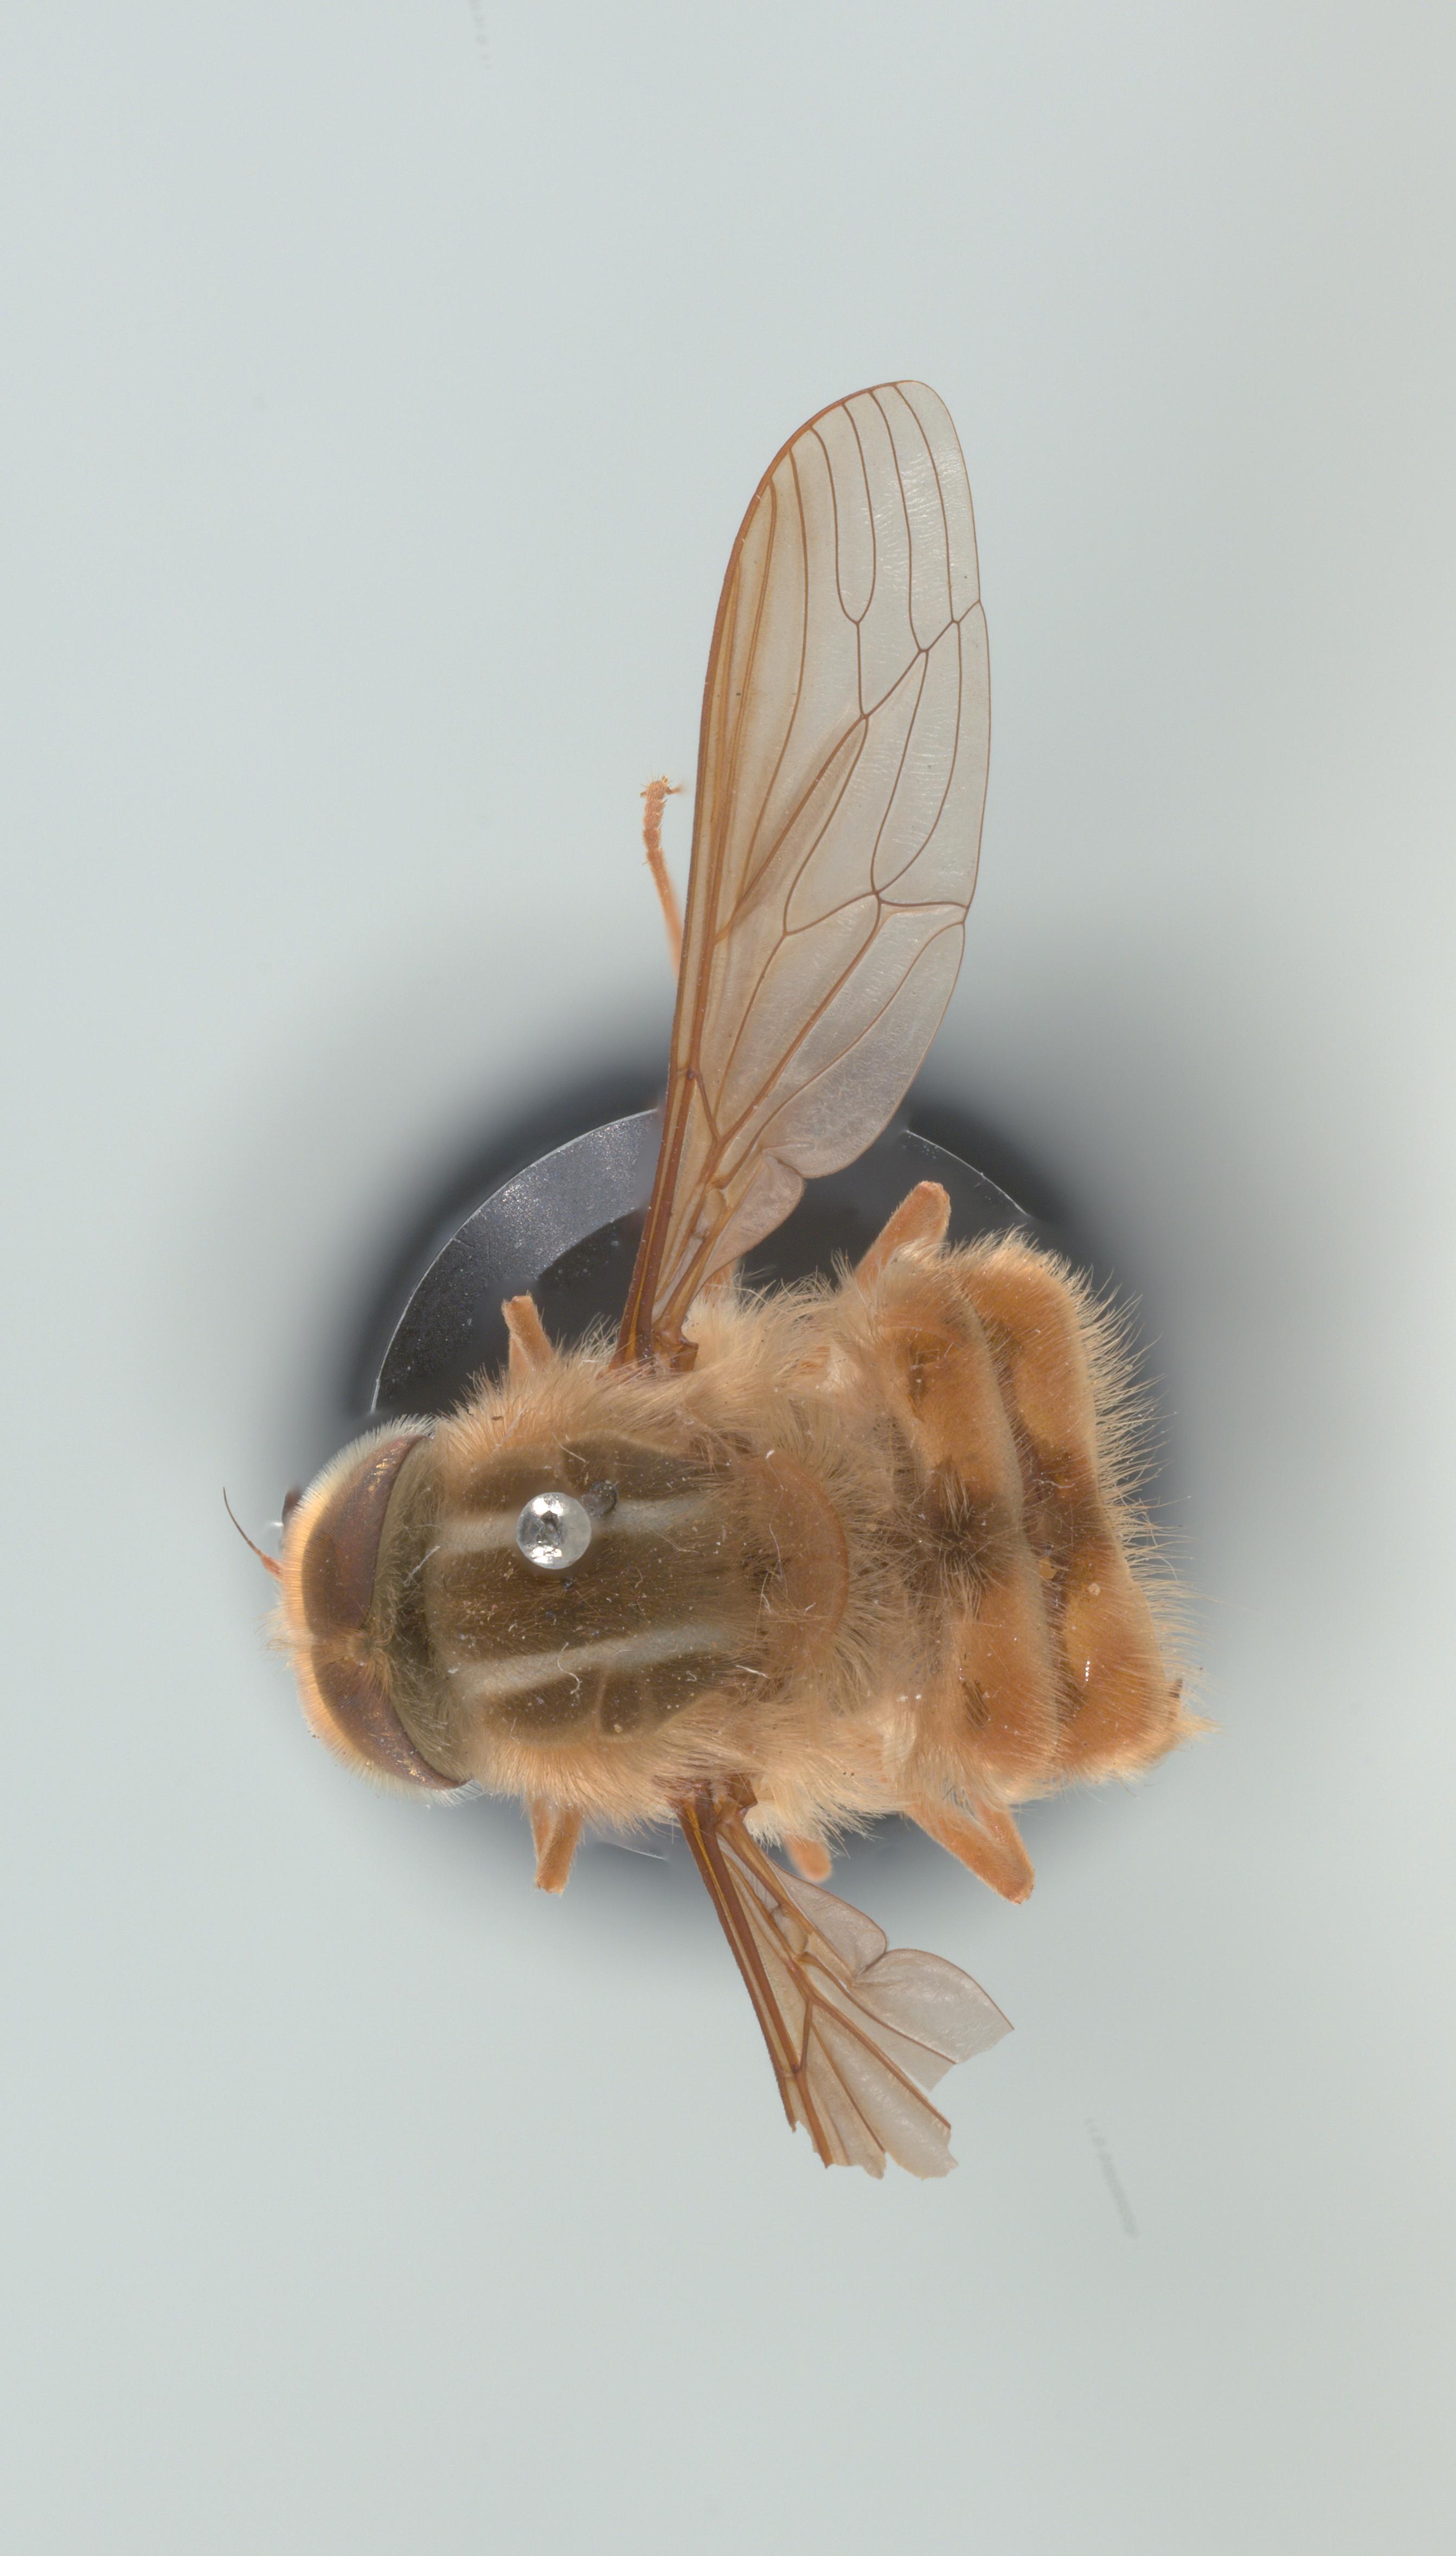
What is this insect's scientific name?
Trichophthalma subaurata
